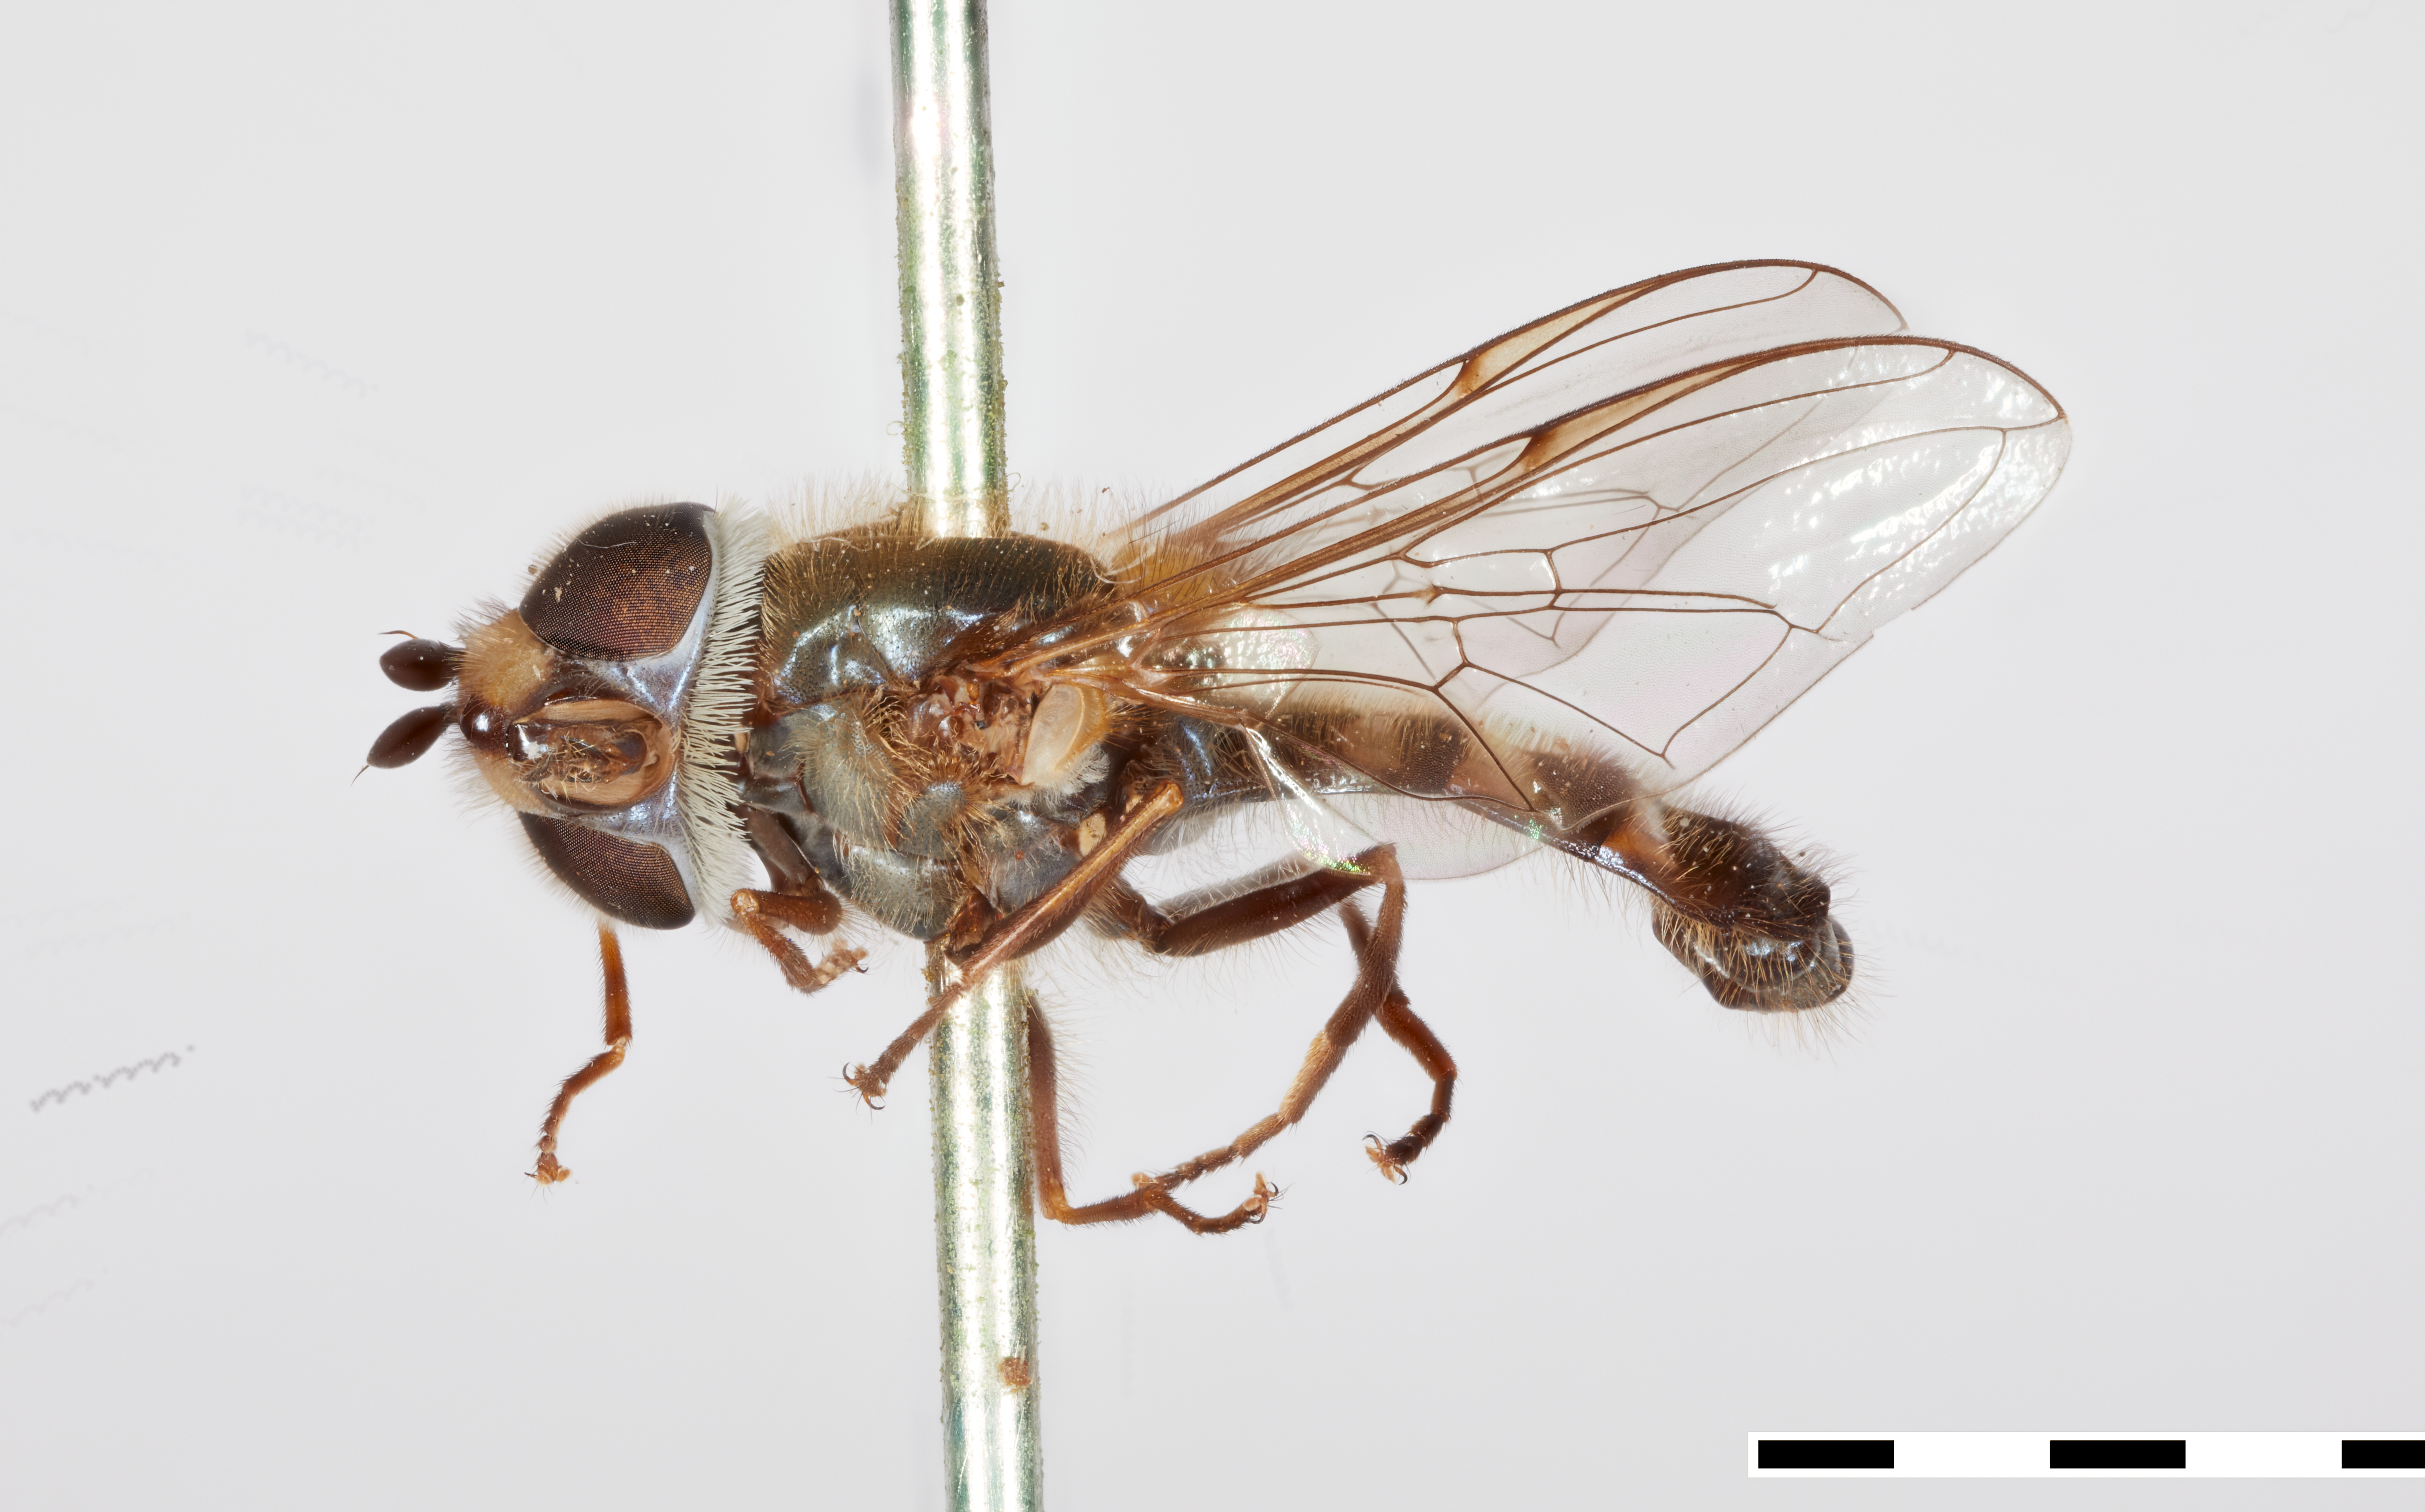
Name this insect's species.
Betasyrphus linga
